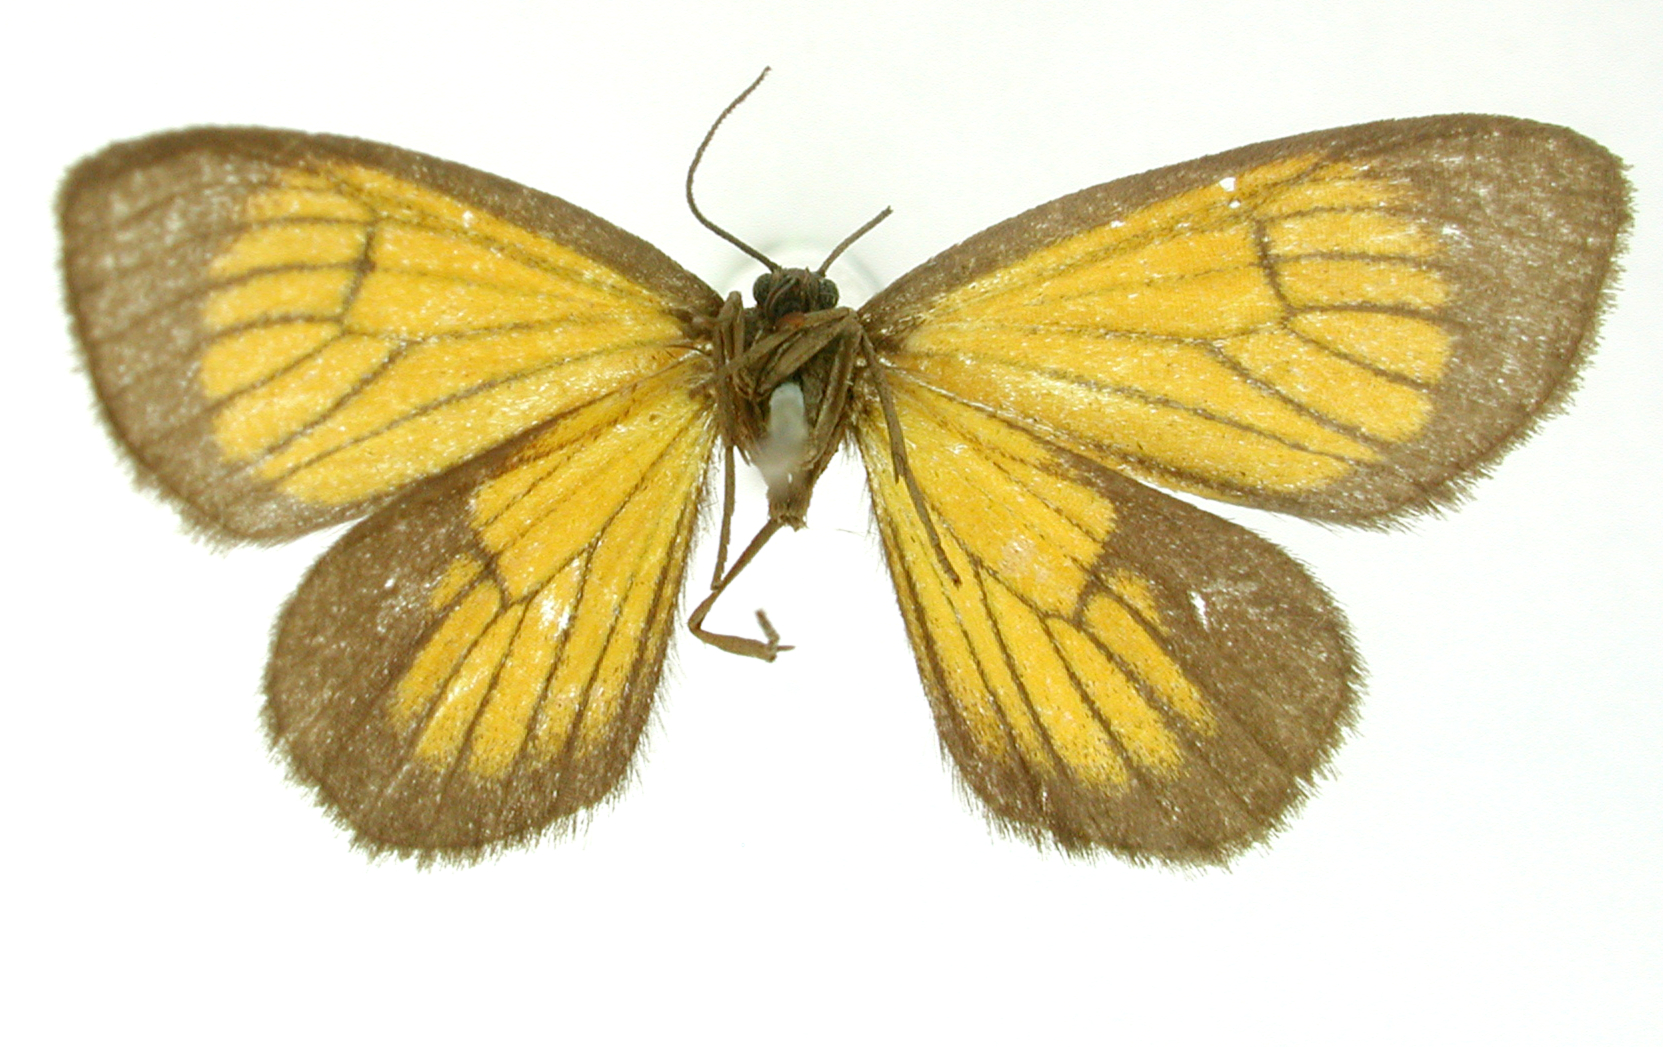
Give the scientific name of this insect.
Eudule cinctata
